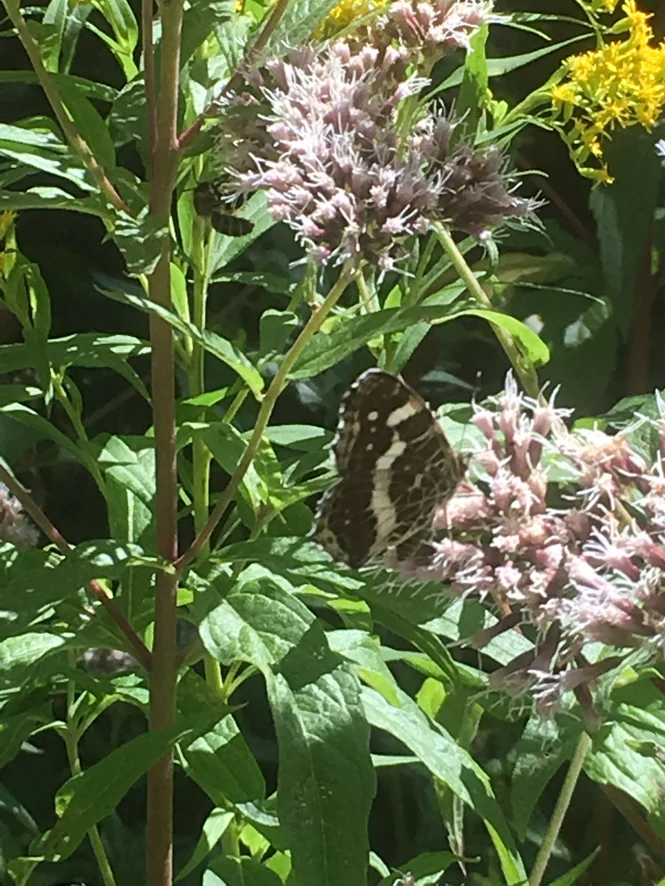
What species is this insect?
Araschnia levana
